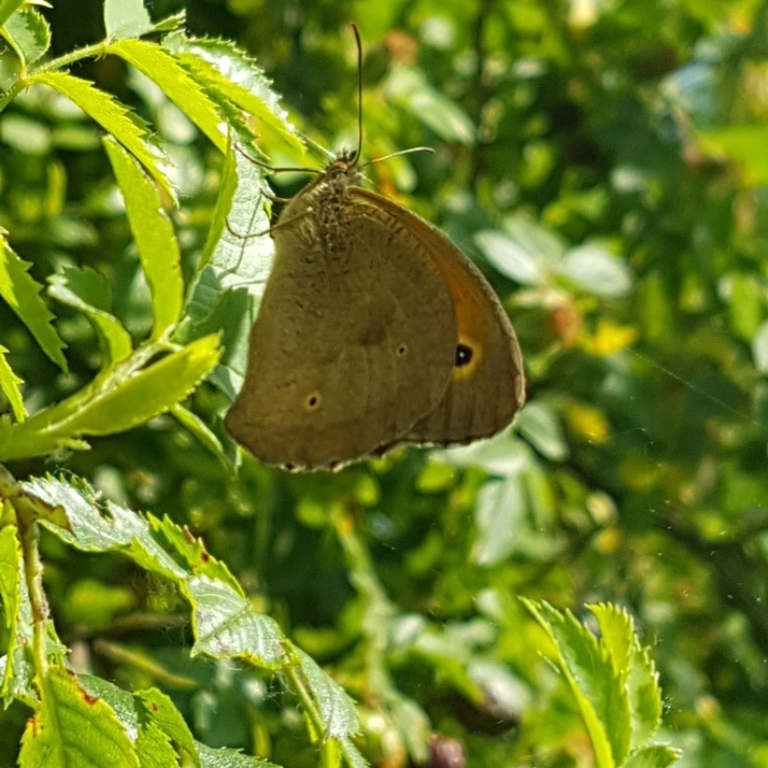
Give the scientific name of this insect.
Maniola jurtina
